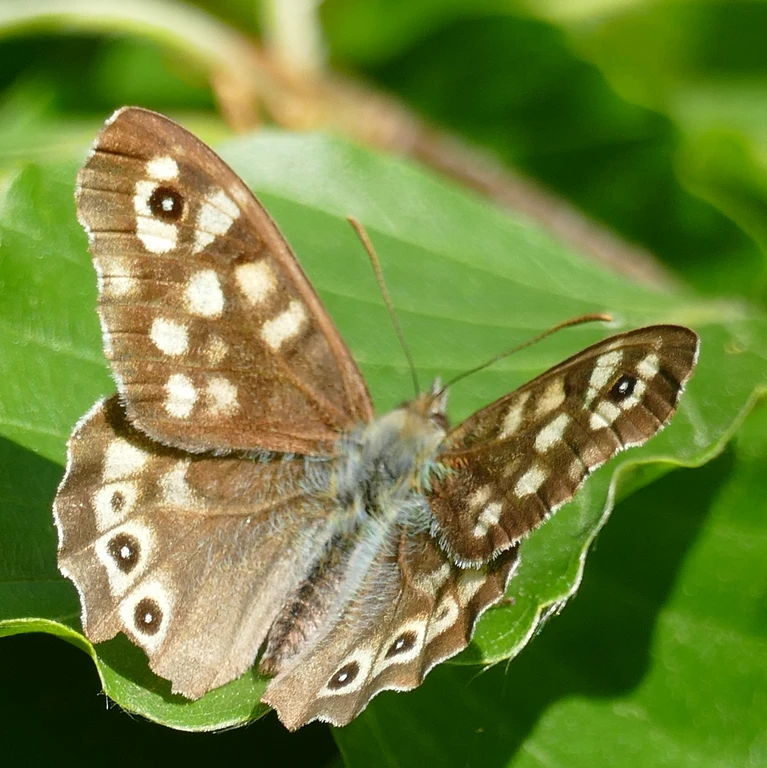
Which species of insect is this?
Pararge aegeria
